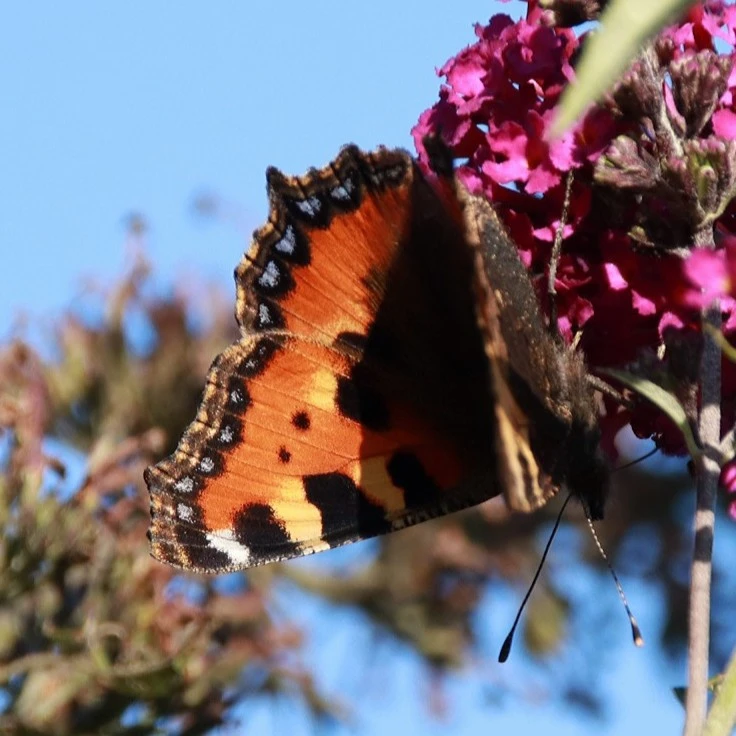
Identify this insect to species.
Aglais urticae
